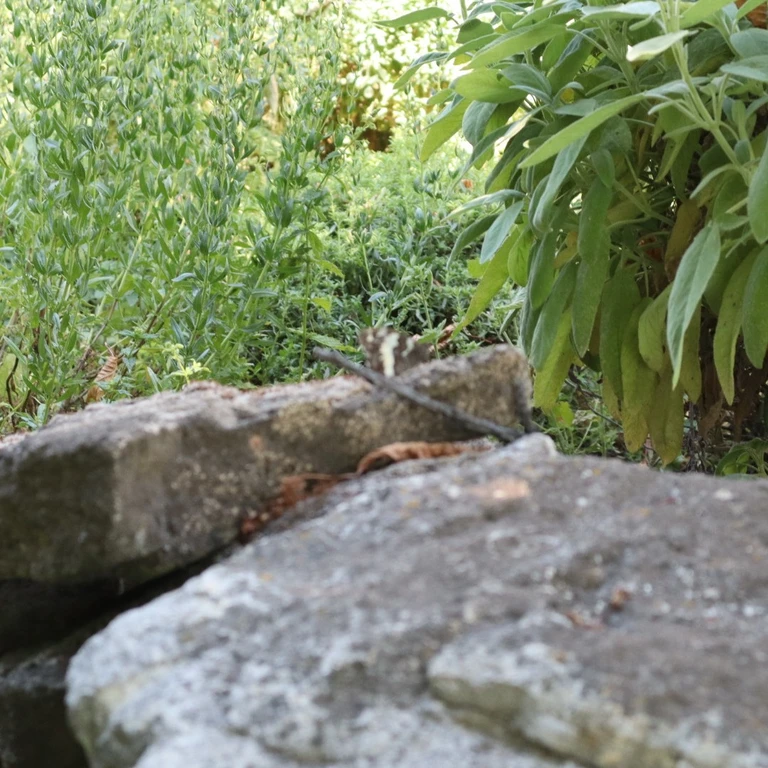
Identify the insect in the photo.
Brintesia circe
